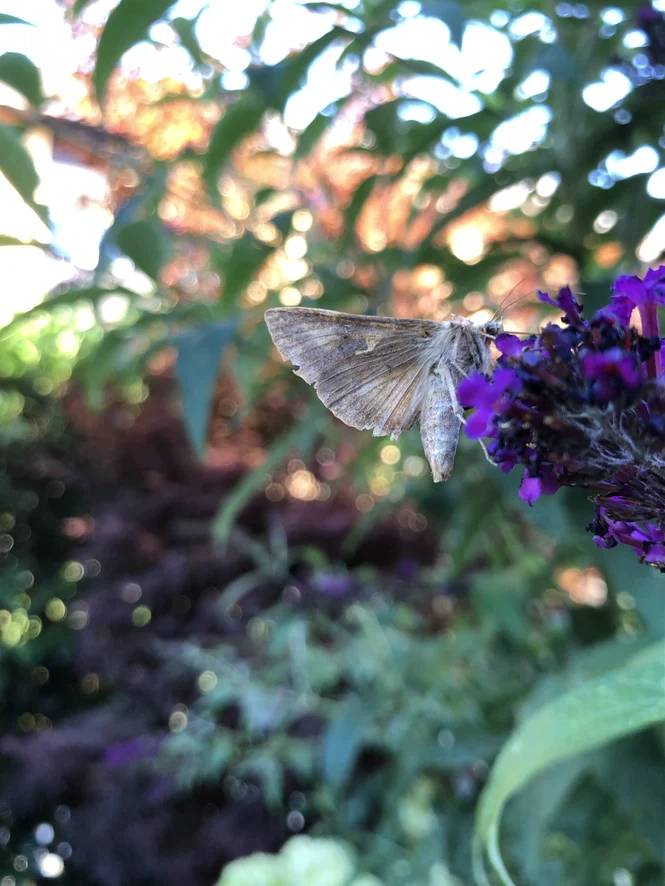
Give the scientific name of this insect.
Autographa gamma
